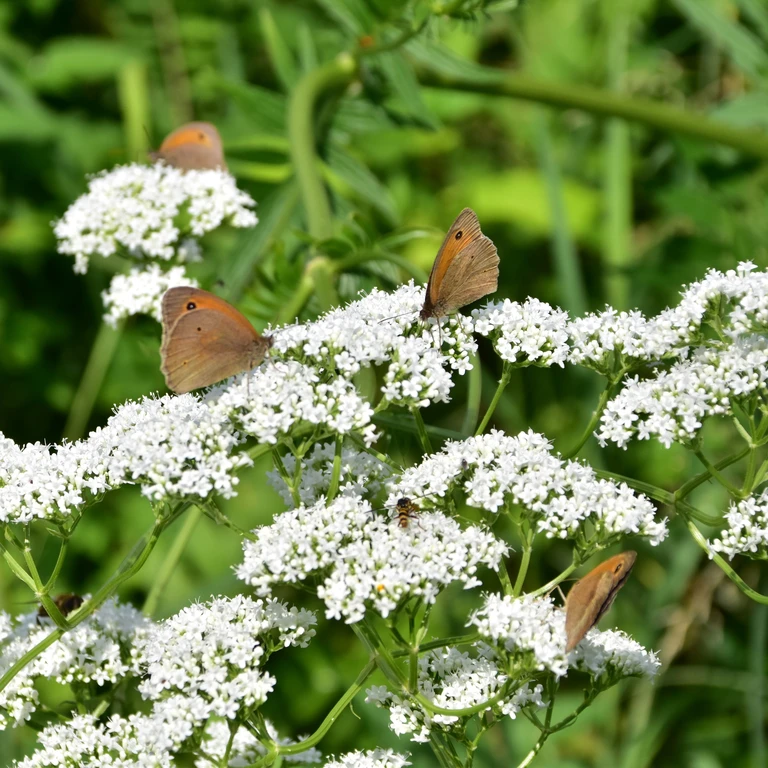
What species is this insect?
Maniola jurtina
